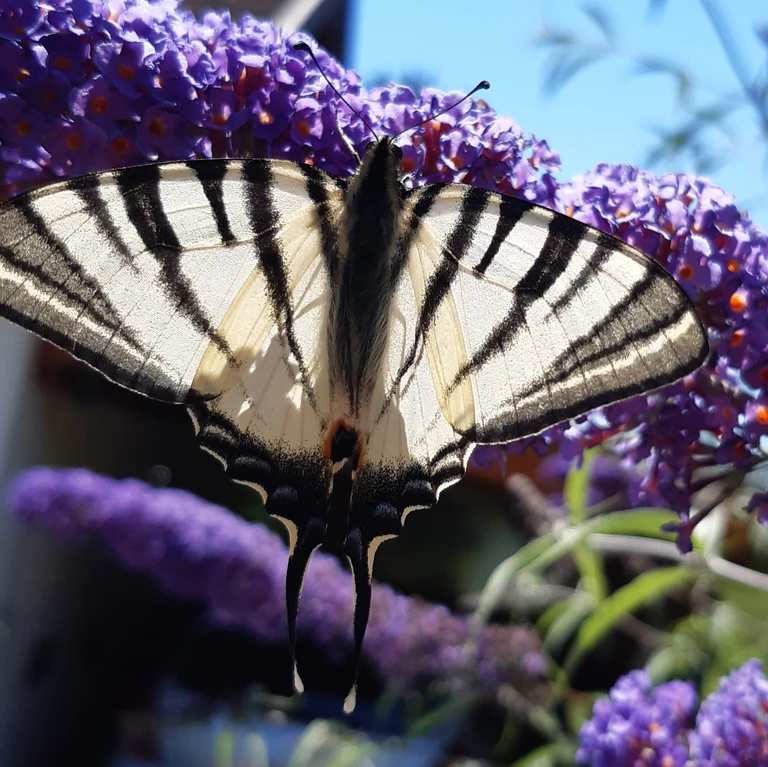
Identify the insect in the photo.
Iphiclides podalirius
